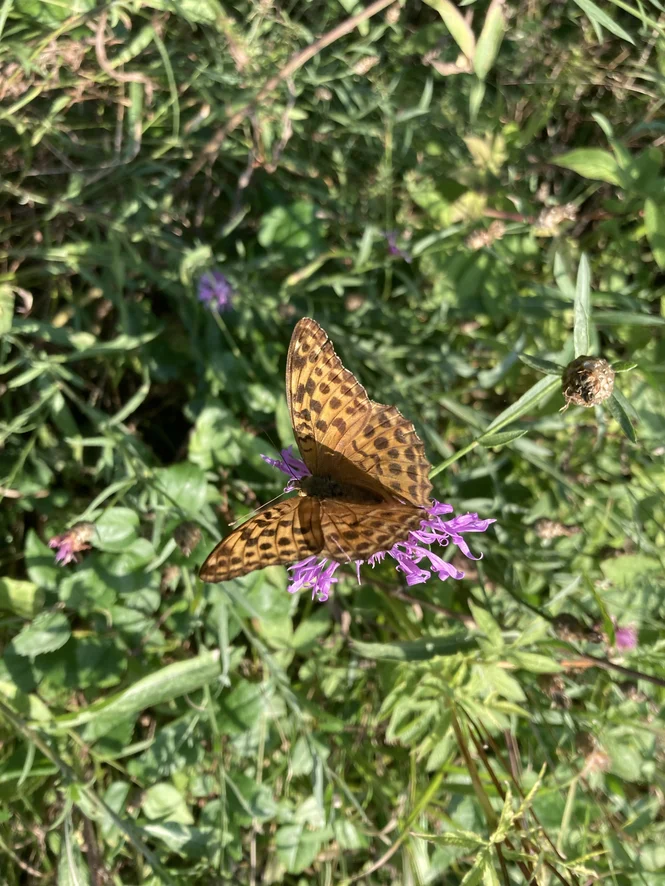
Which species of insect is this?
Argynnis paphia
